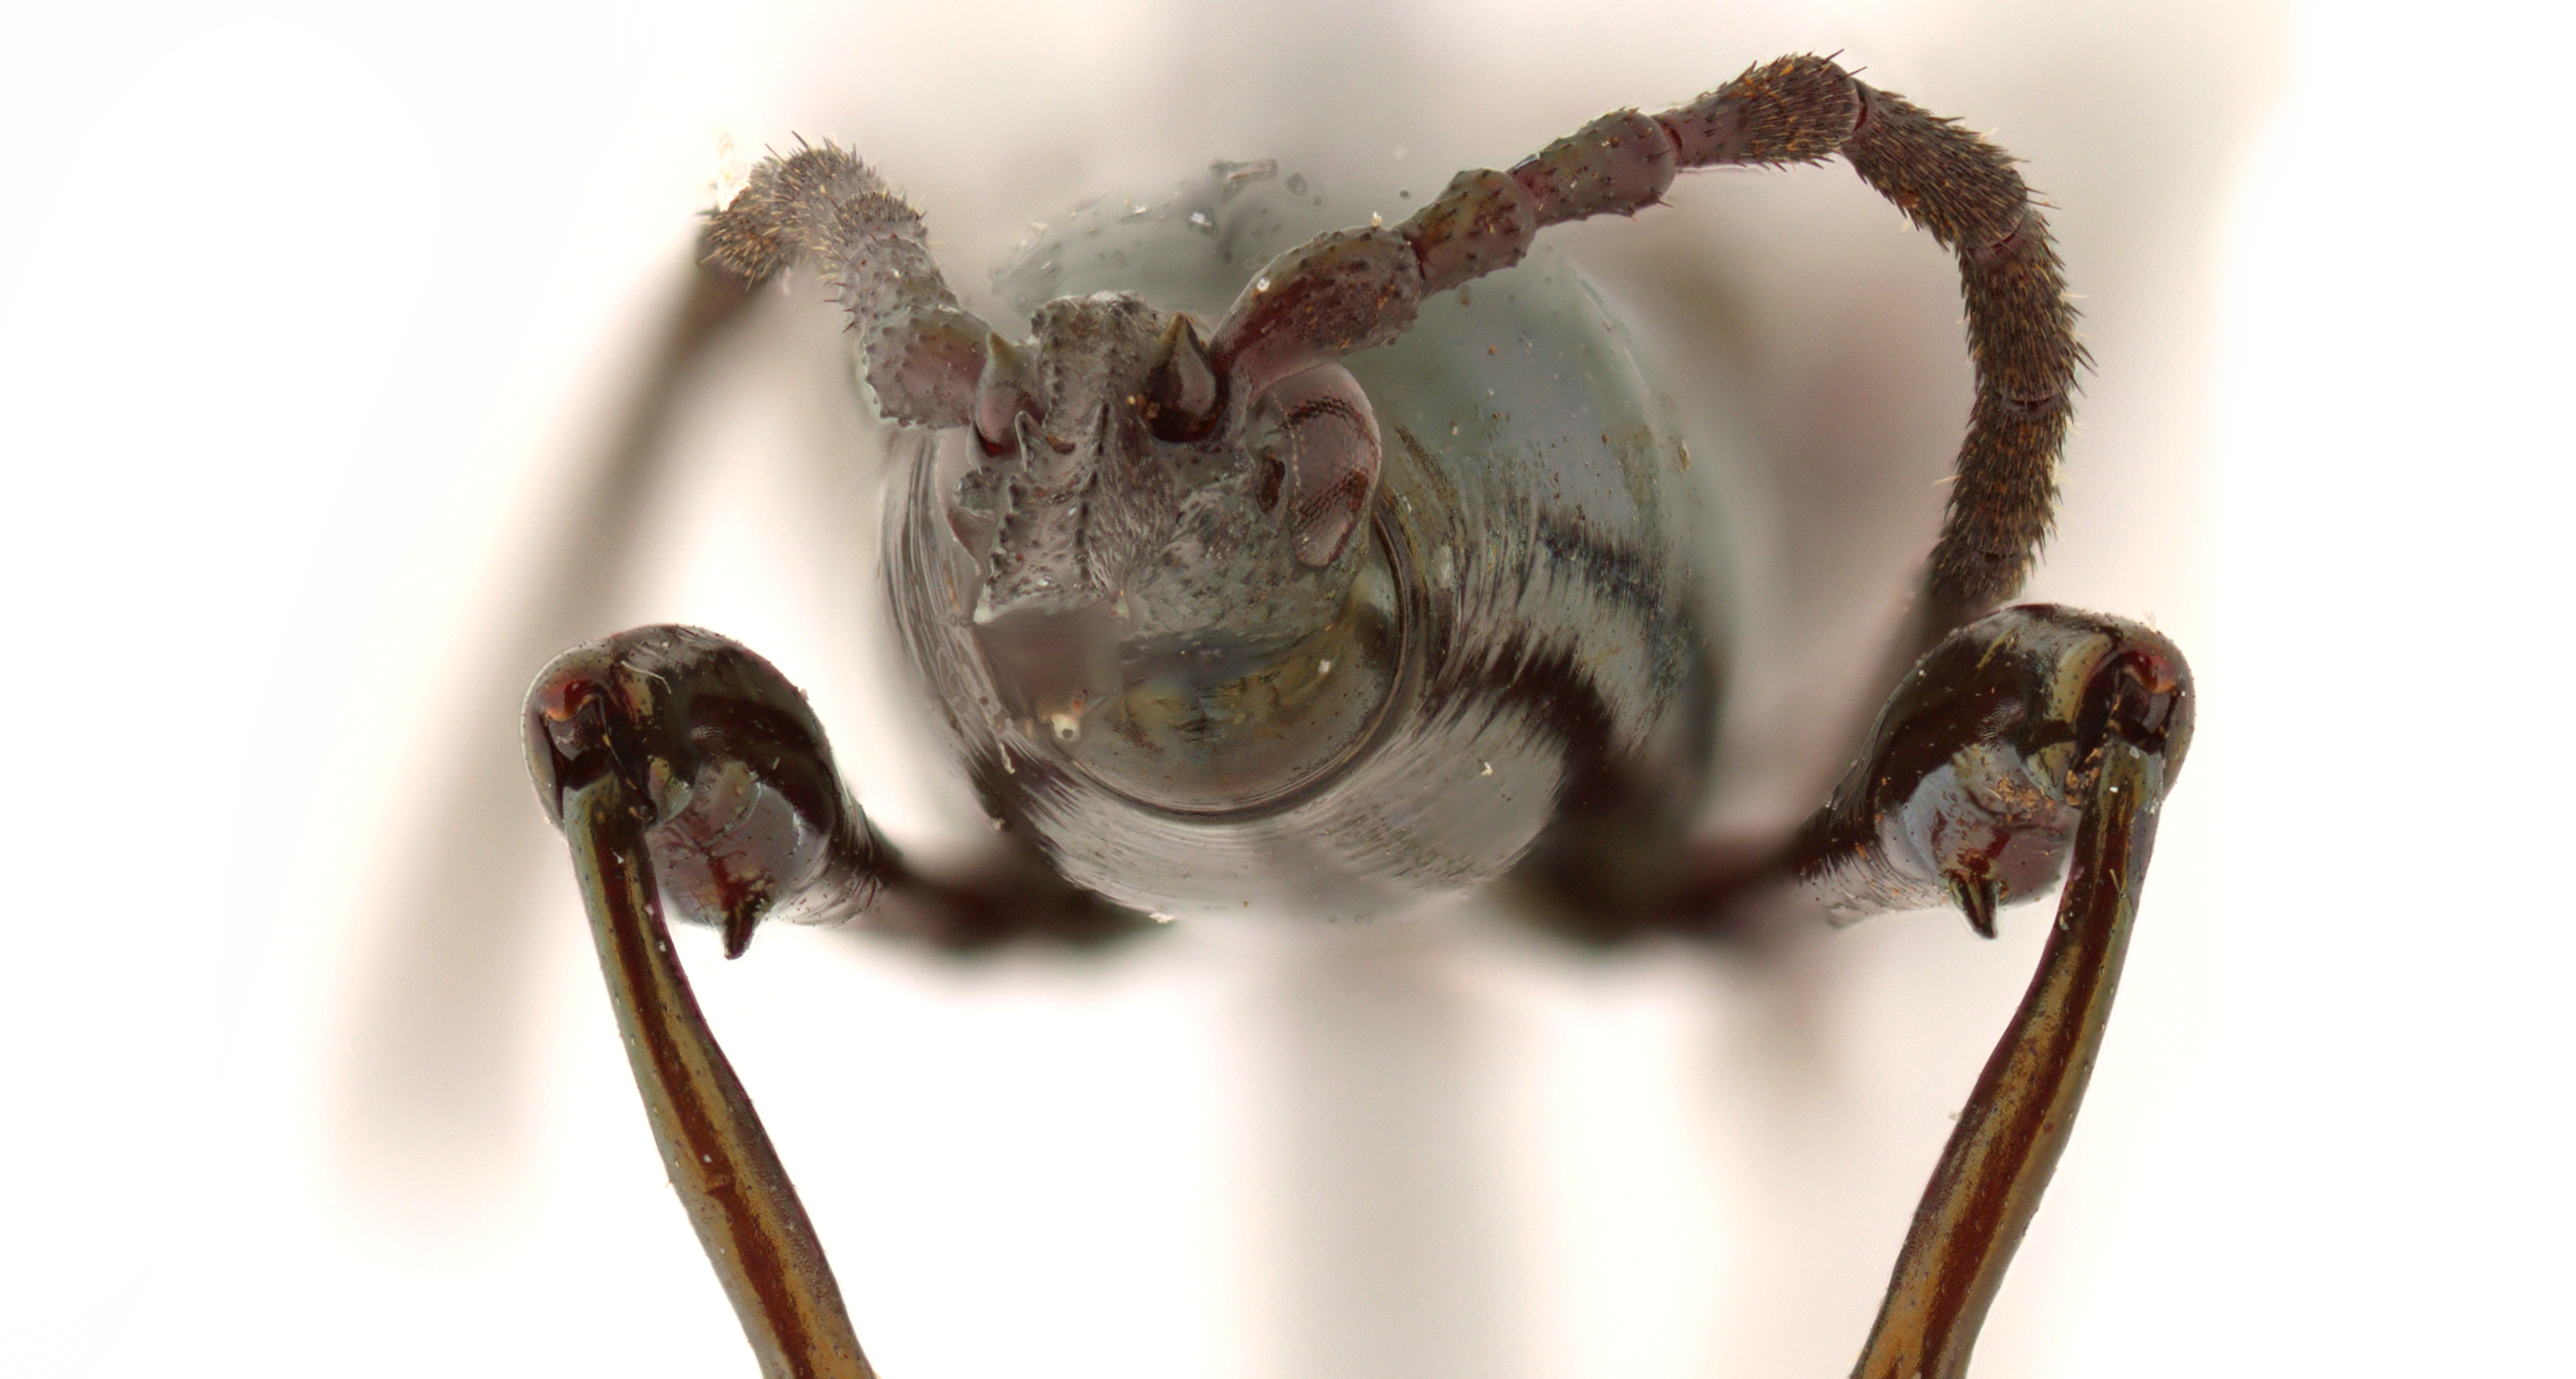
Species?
Raphirhynchus panamensis
